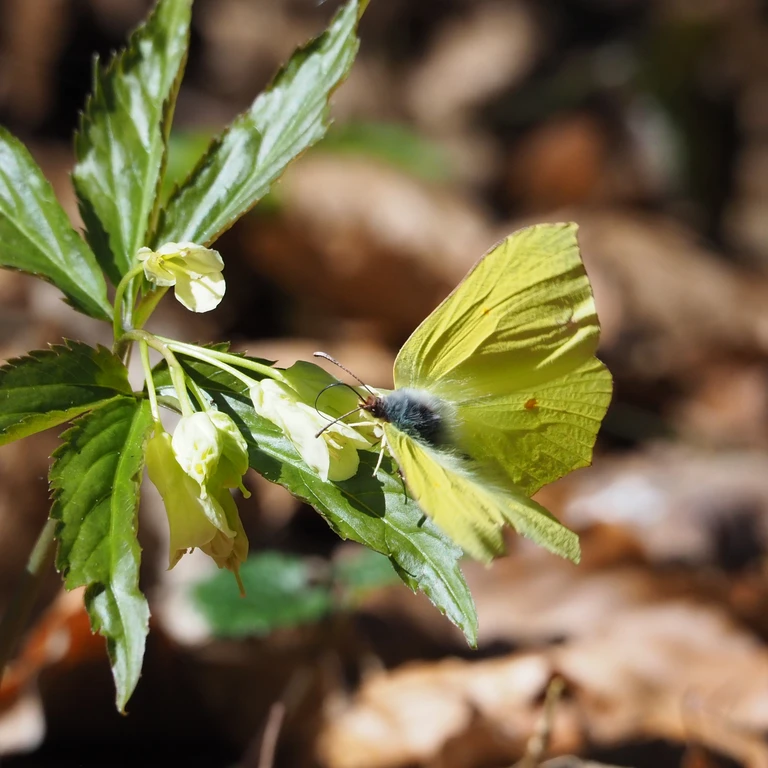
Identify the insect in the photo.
Gonepteryx rhamni
